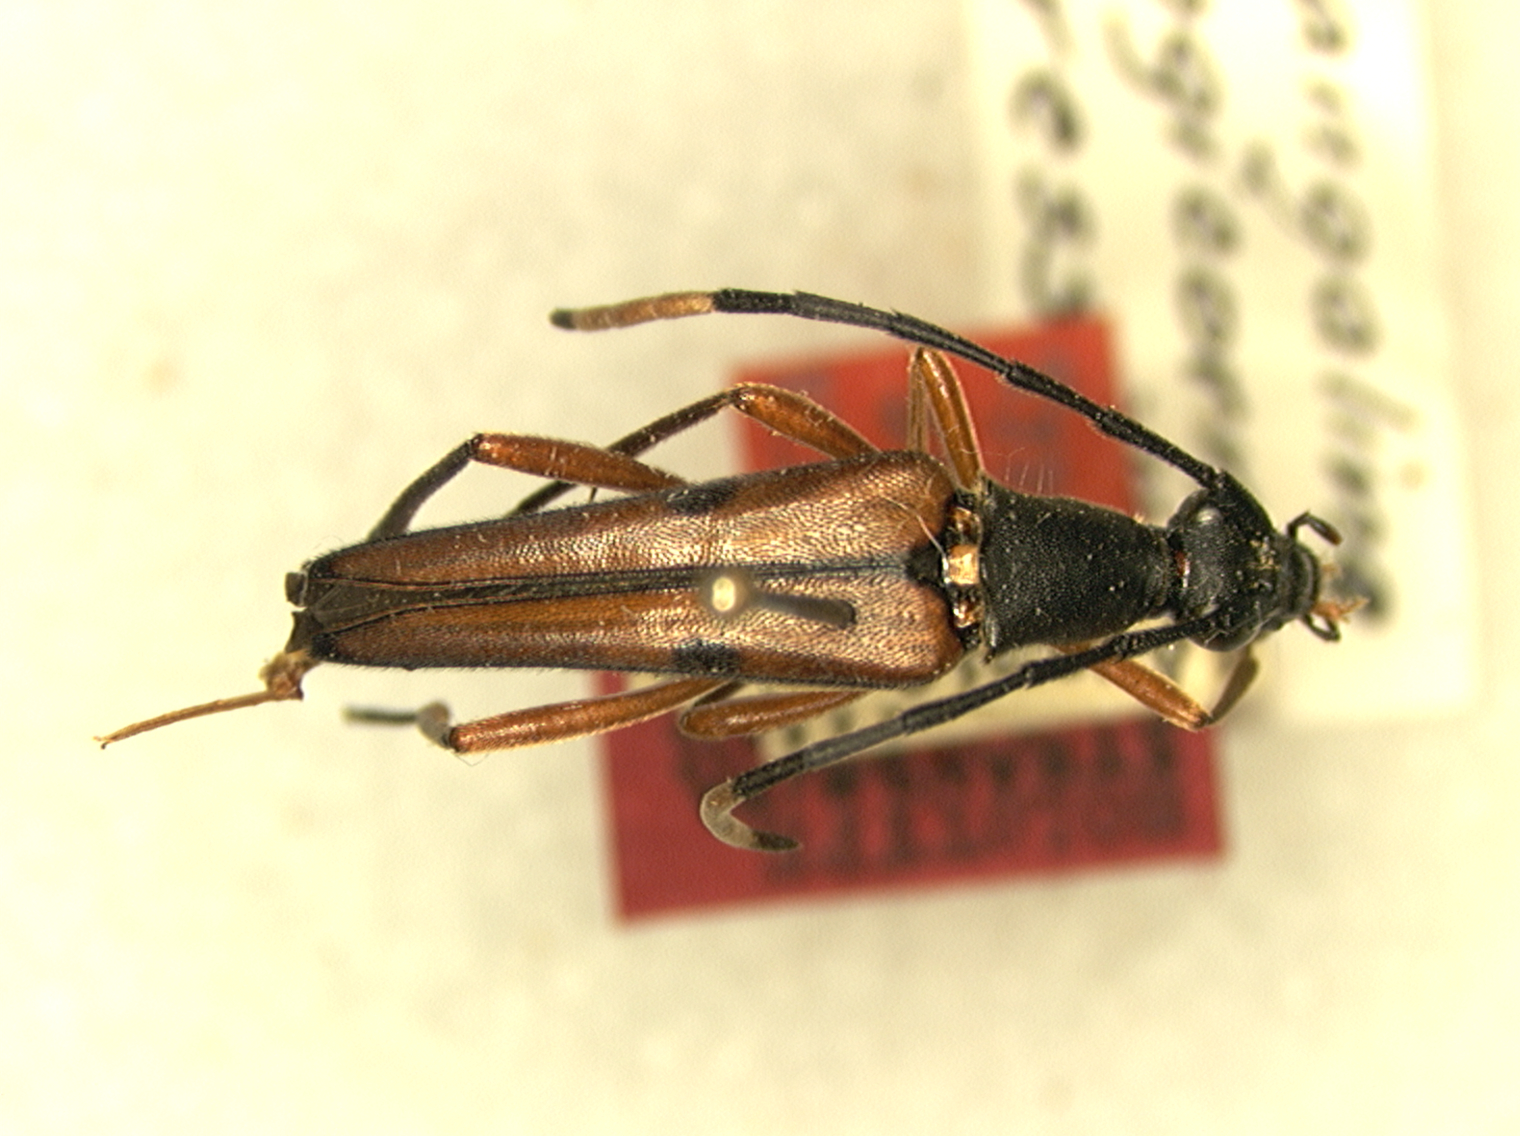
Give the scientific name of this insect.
Mimostrangalia longicornis (also Strangalina longicornis)
